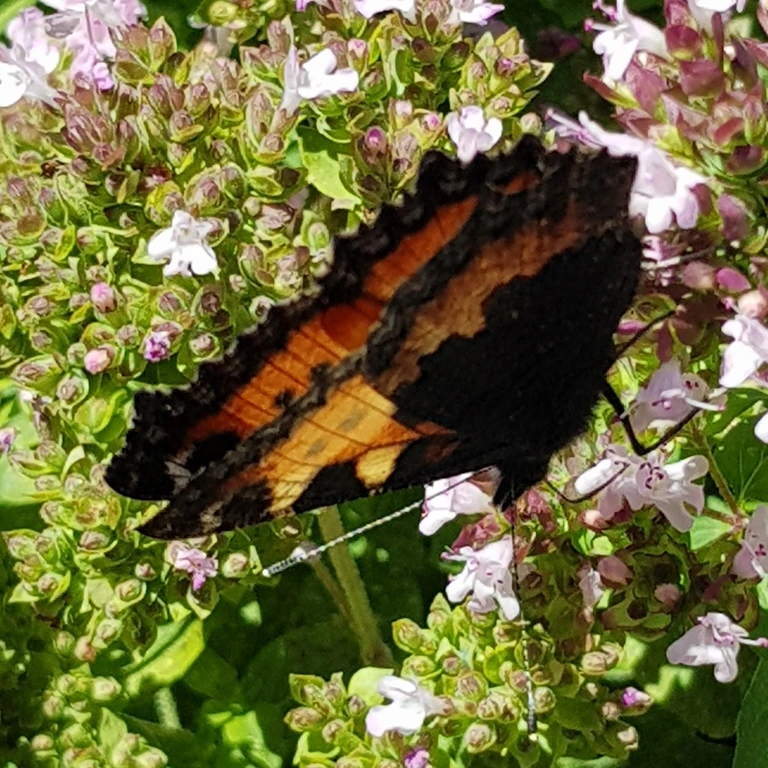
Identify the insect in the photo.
Aglais urticae
